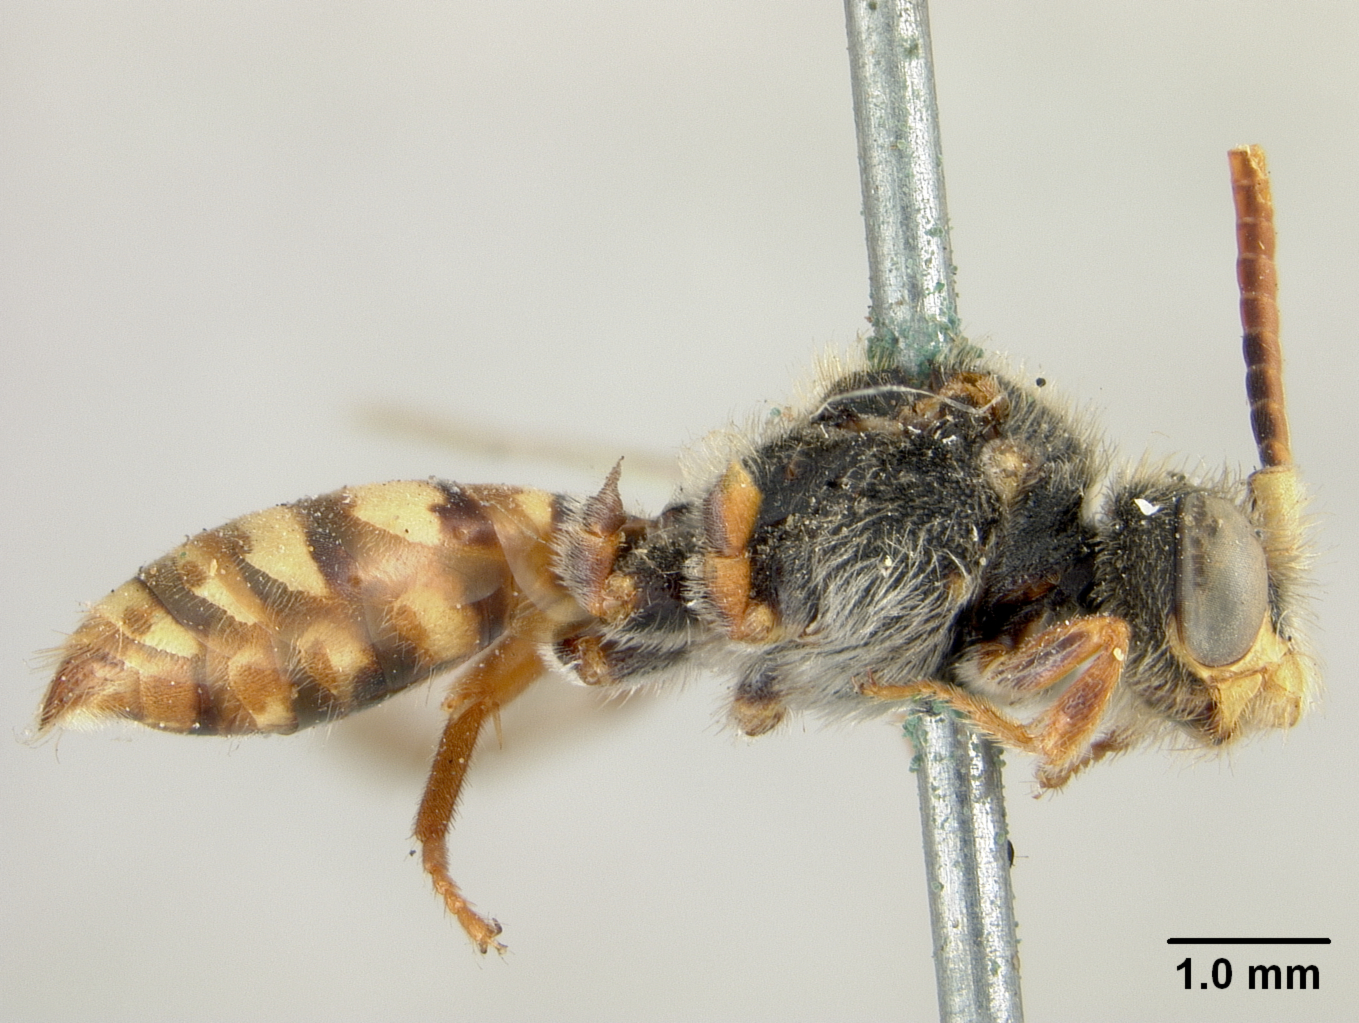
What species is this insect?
Nomada subangusta
